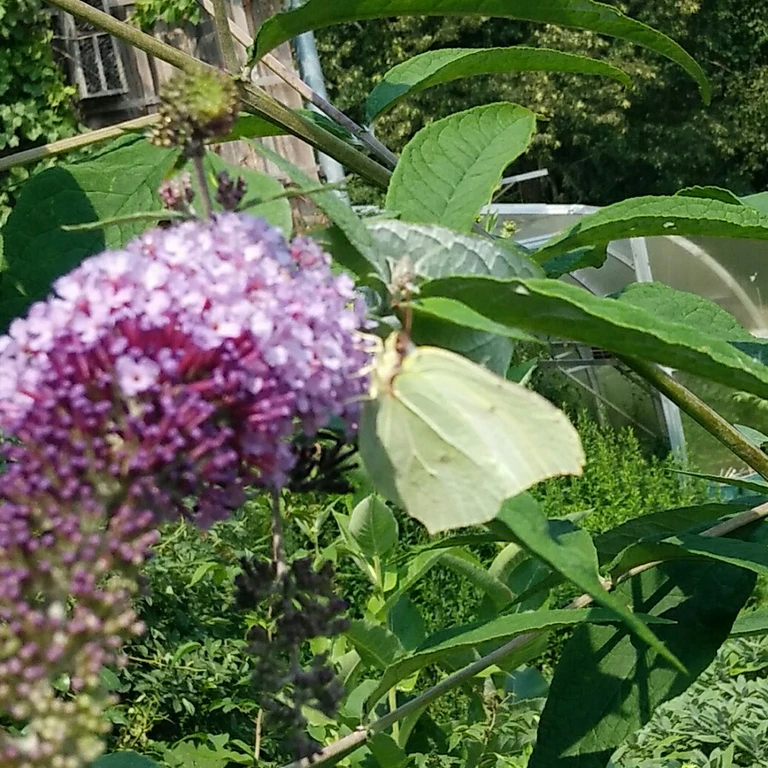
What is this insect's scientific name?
Gonepteryx rhamni
